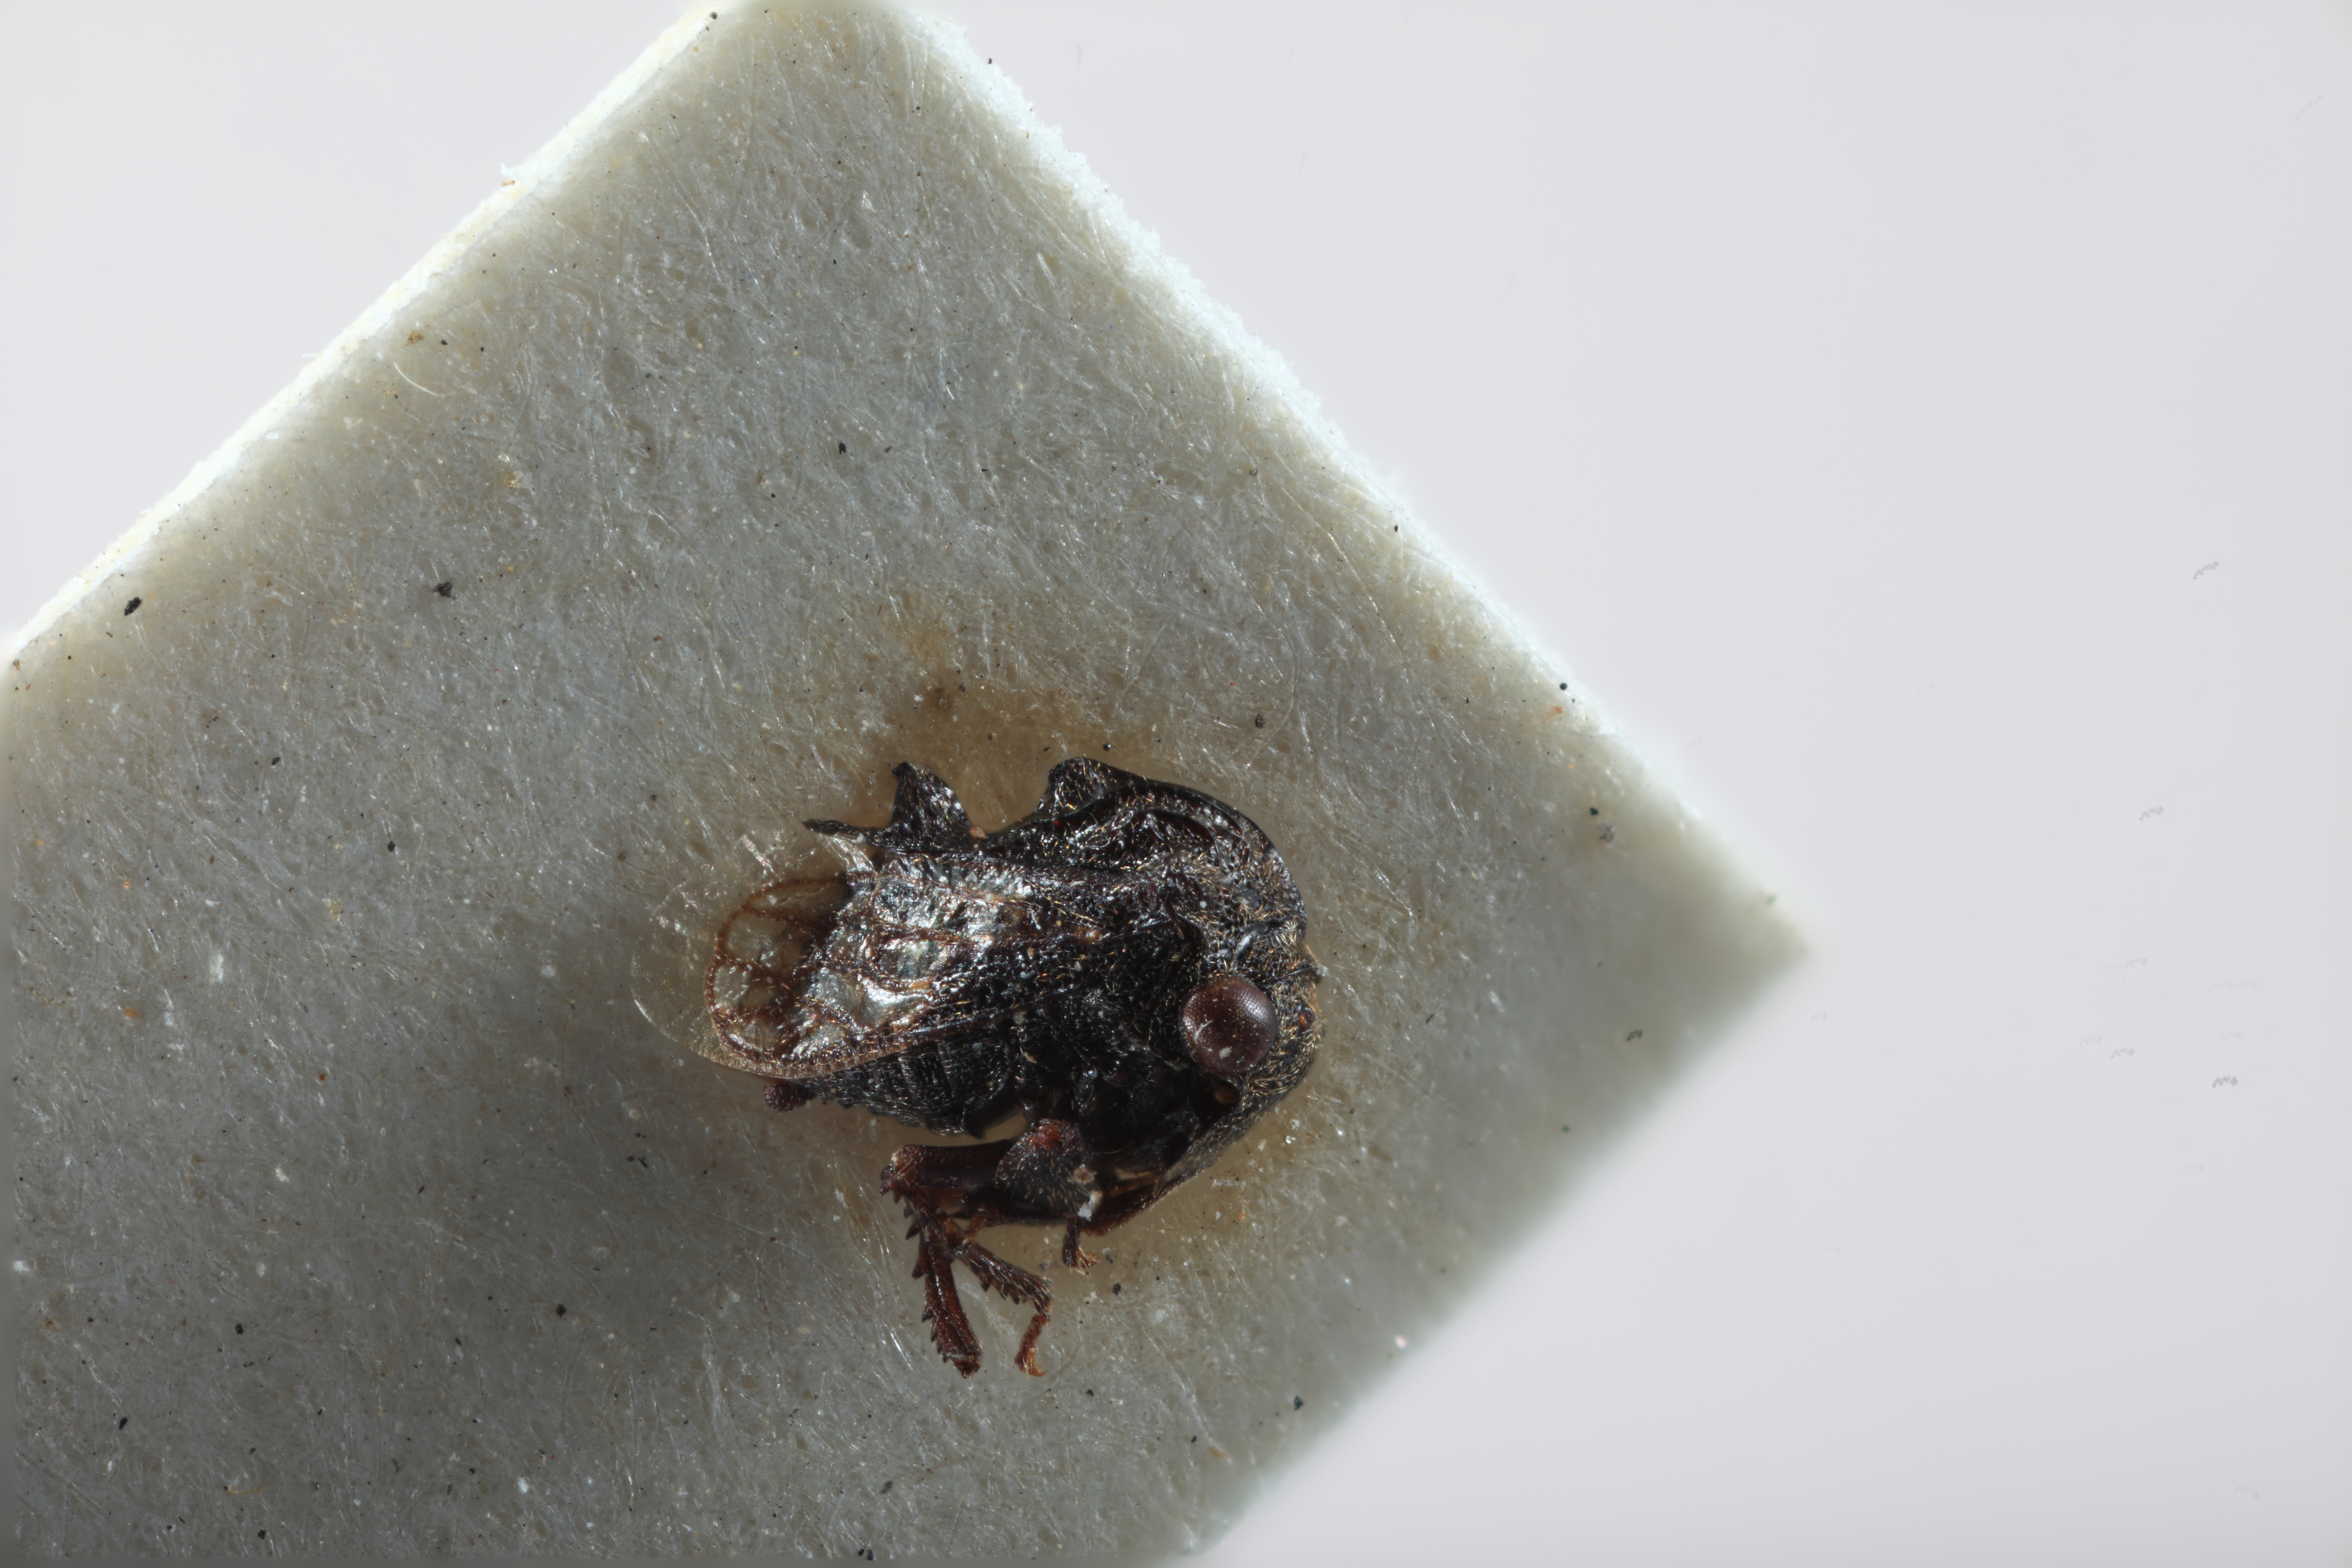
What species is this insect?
Bolbonota bispinifera
